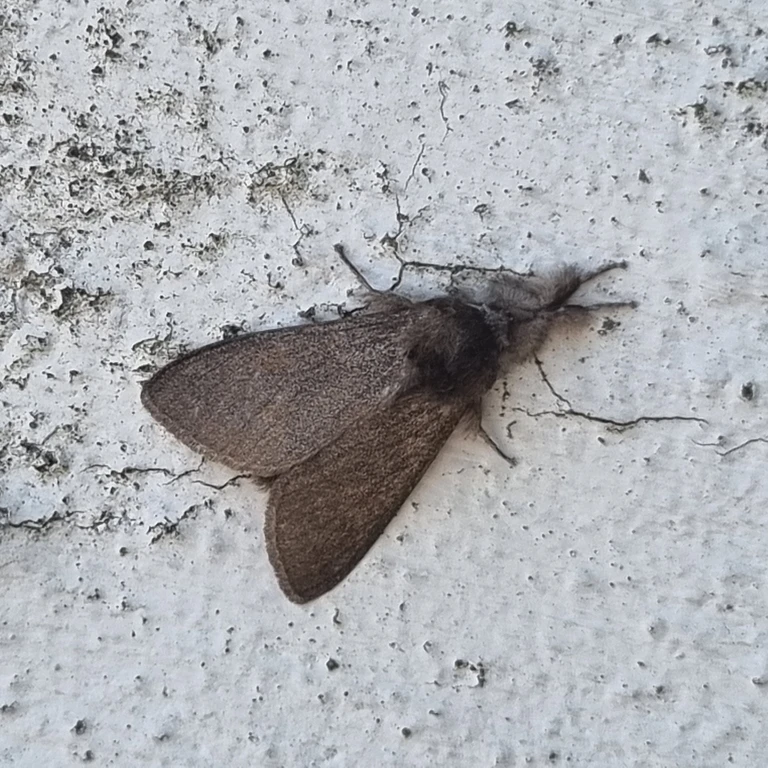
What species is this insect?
Calliteara pudibunda
